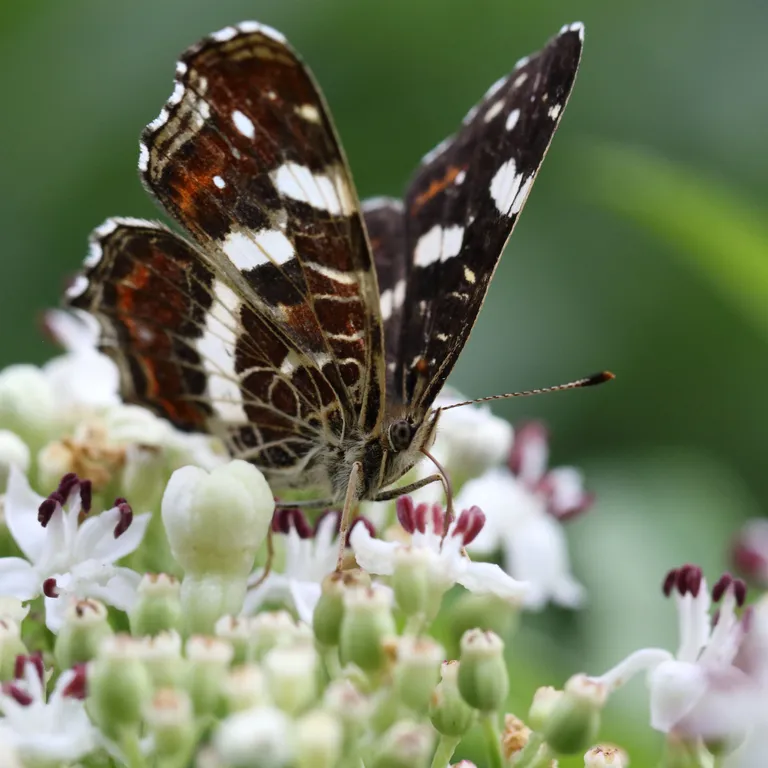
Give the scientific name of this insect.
Araschnia levana
